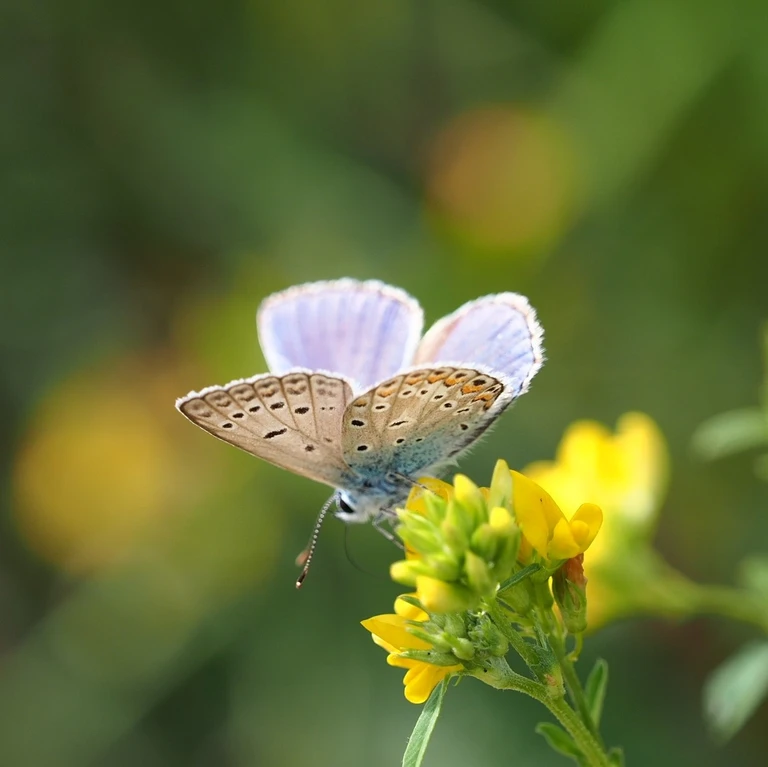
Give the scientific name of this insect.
Polyommatus icarus
